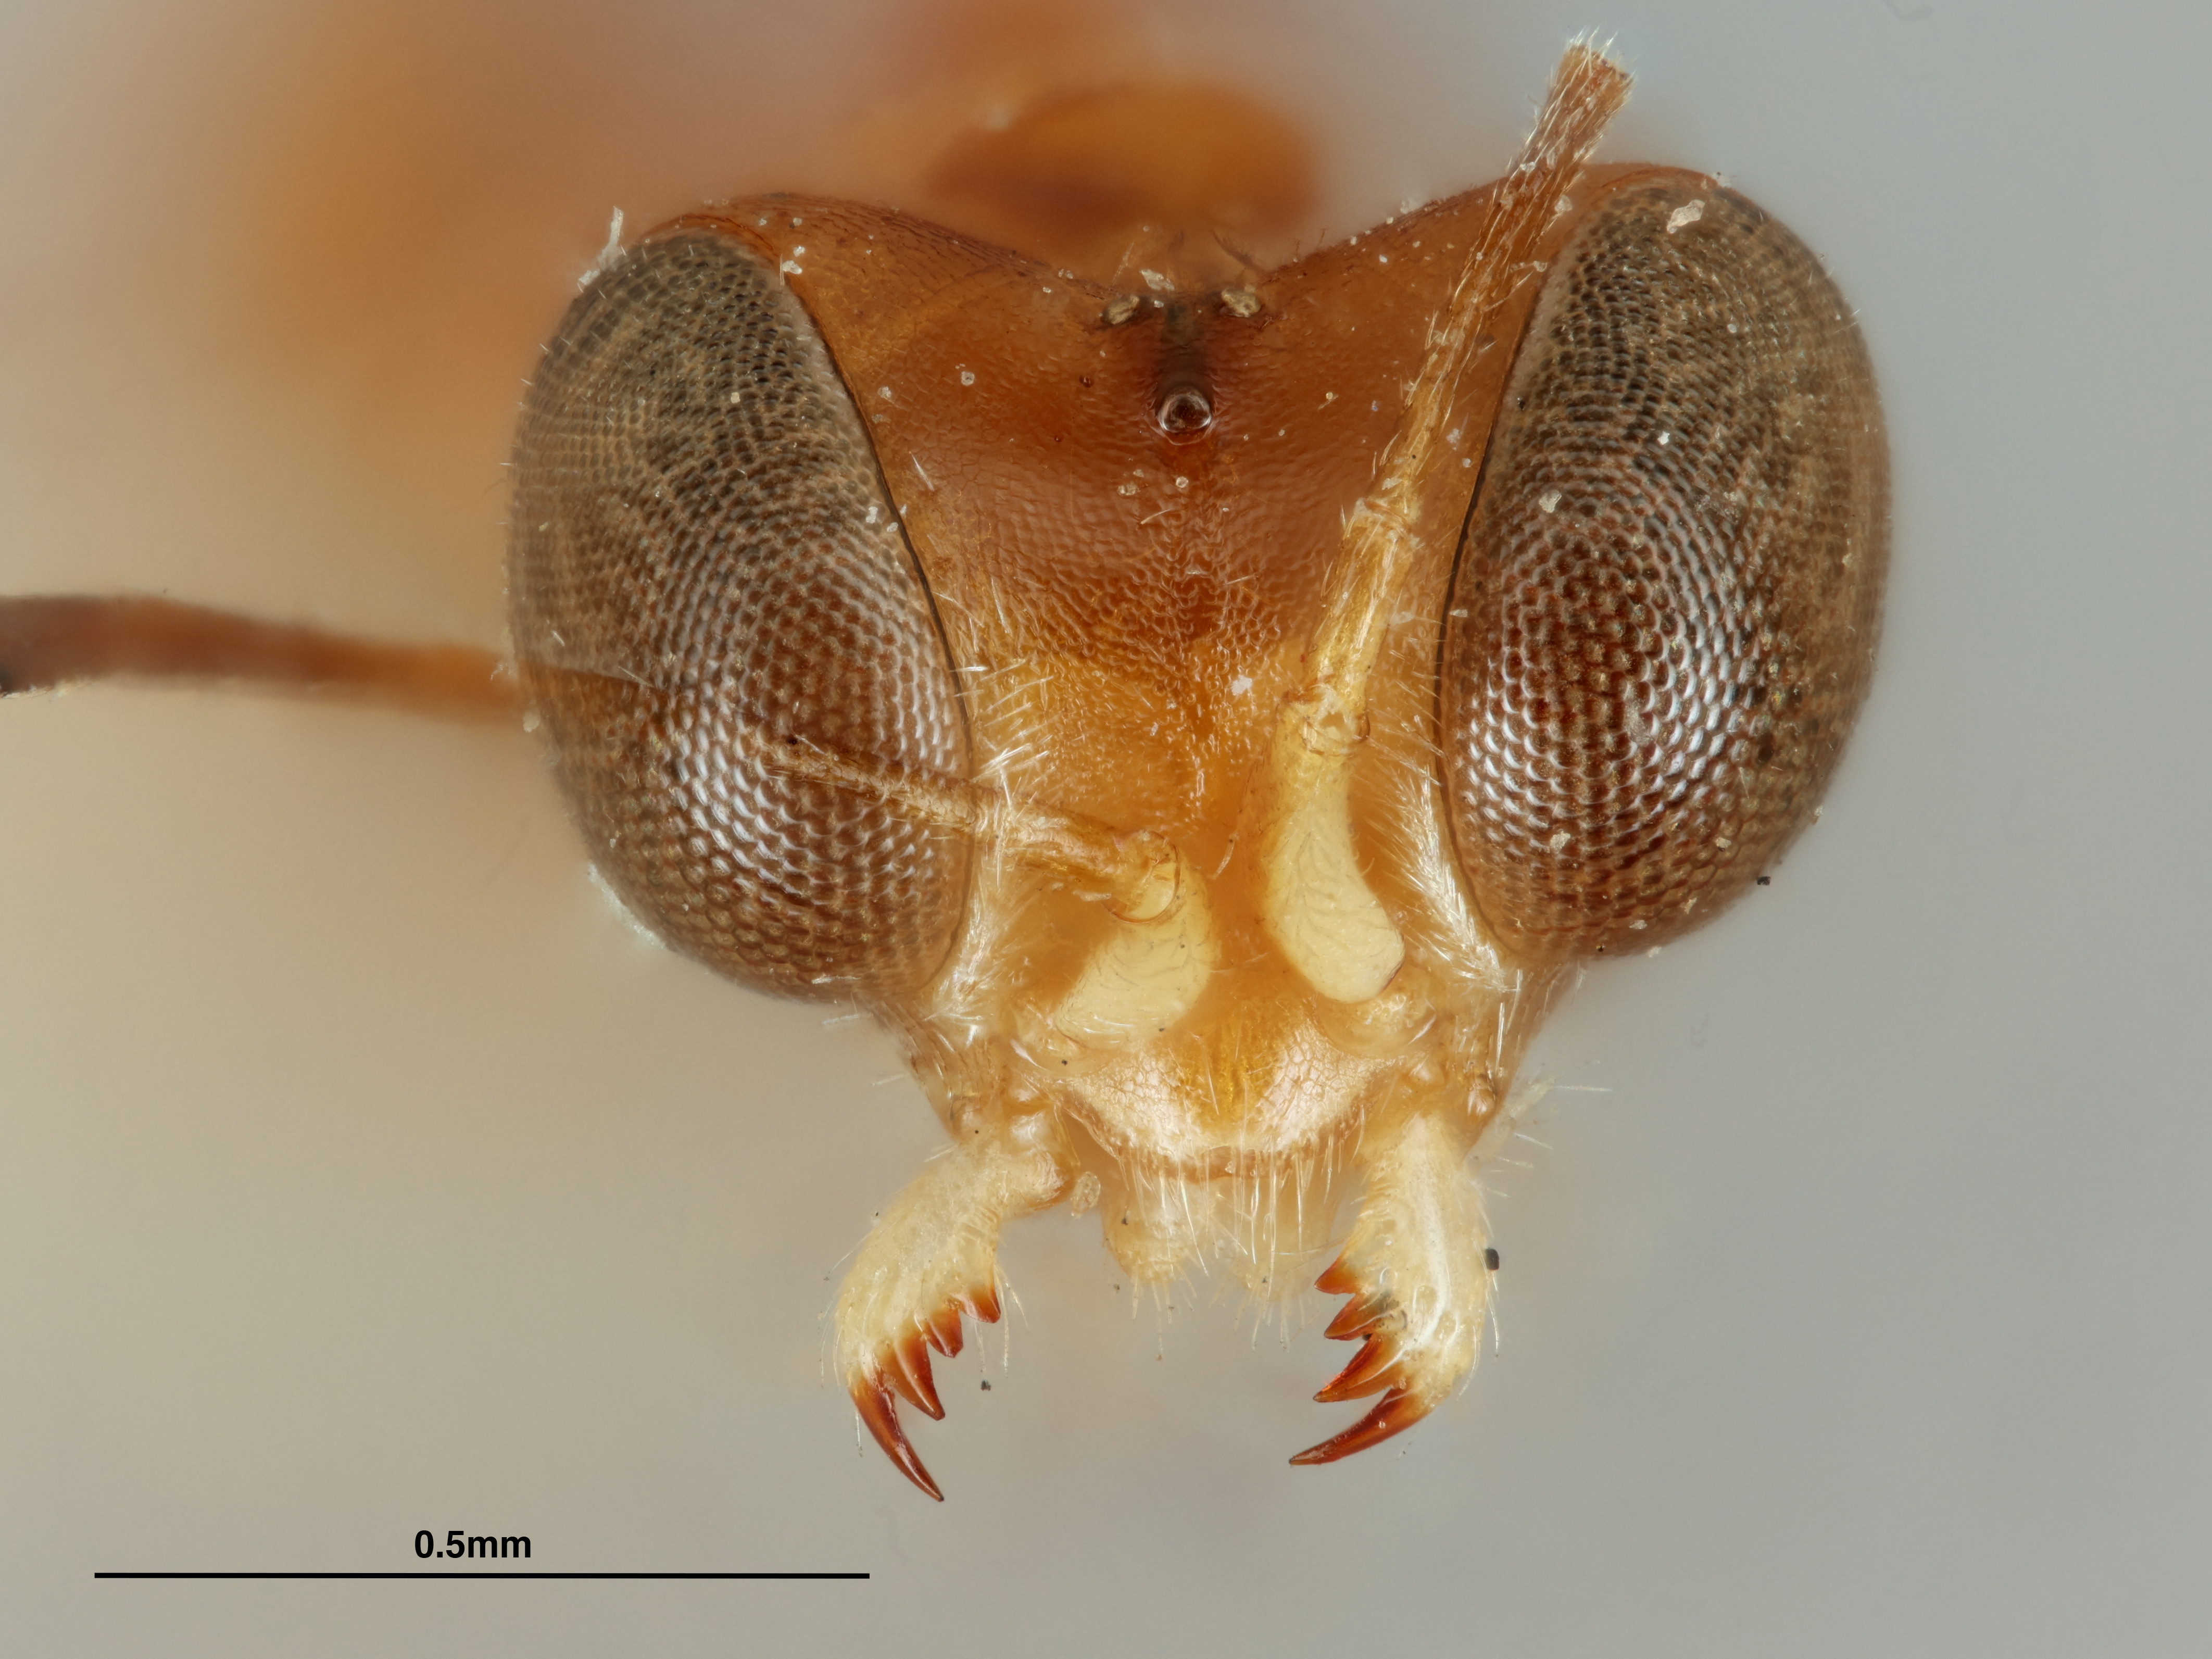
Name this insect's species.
Gonatopus bicolor
